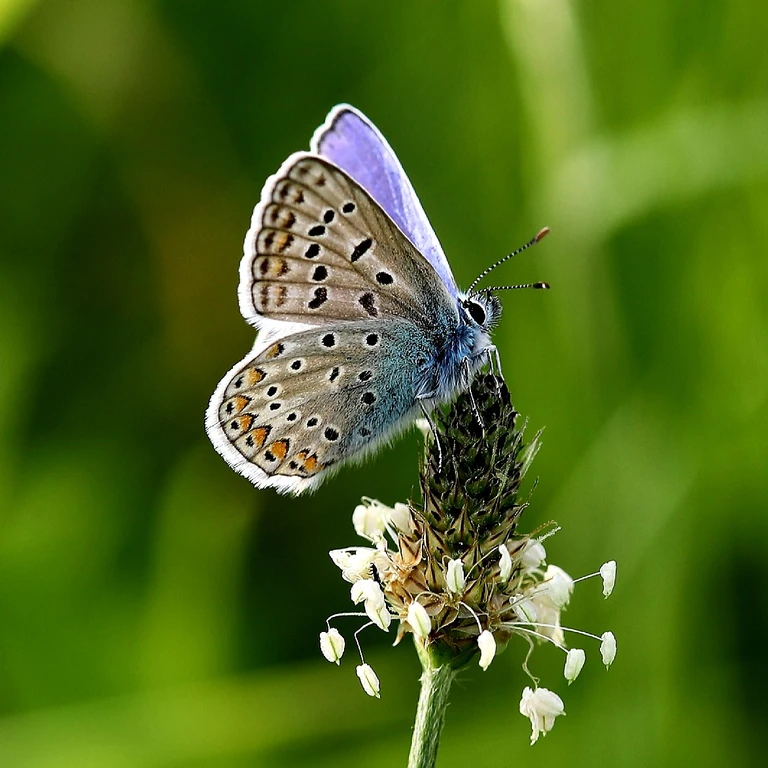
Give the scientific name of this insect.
Polyommatus icarus
